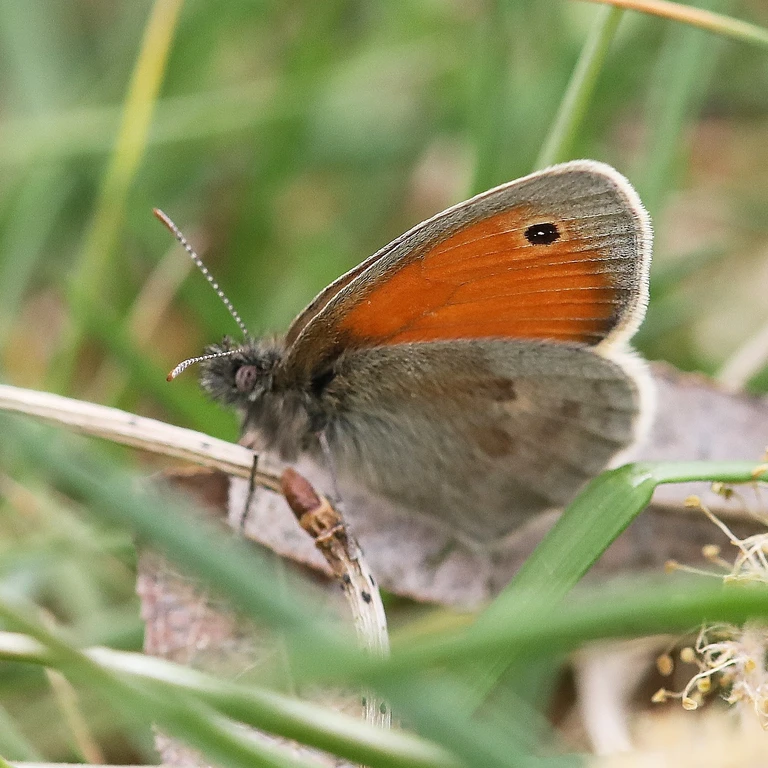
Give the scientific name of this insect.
Coenonympha pamphilus
